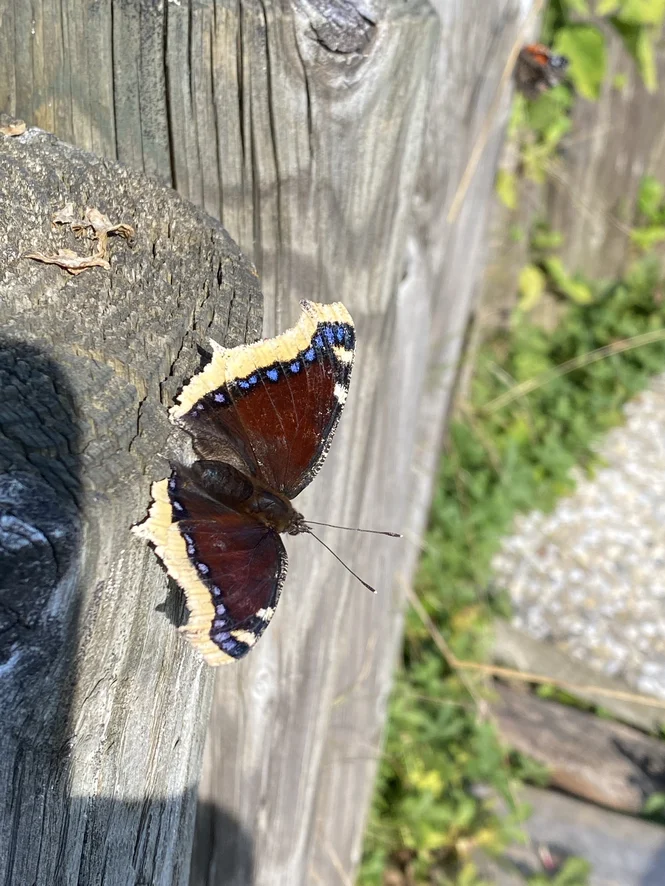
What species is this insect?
Nymphalis antiopa
